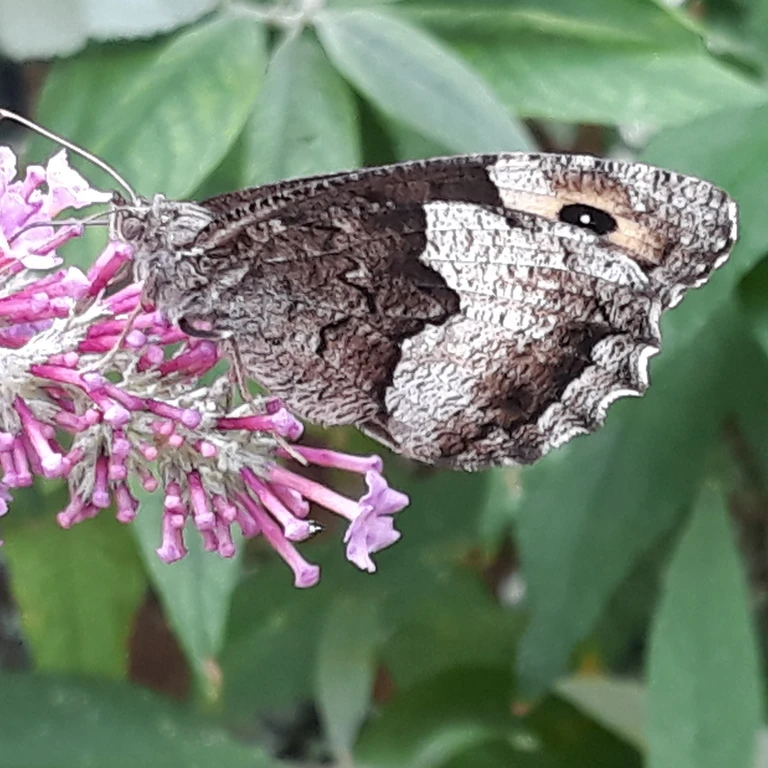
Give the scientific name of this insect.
Hipparchia alcyone
